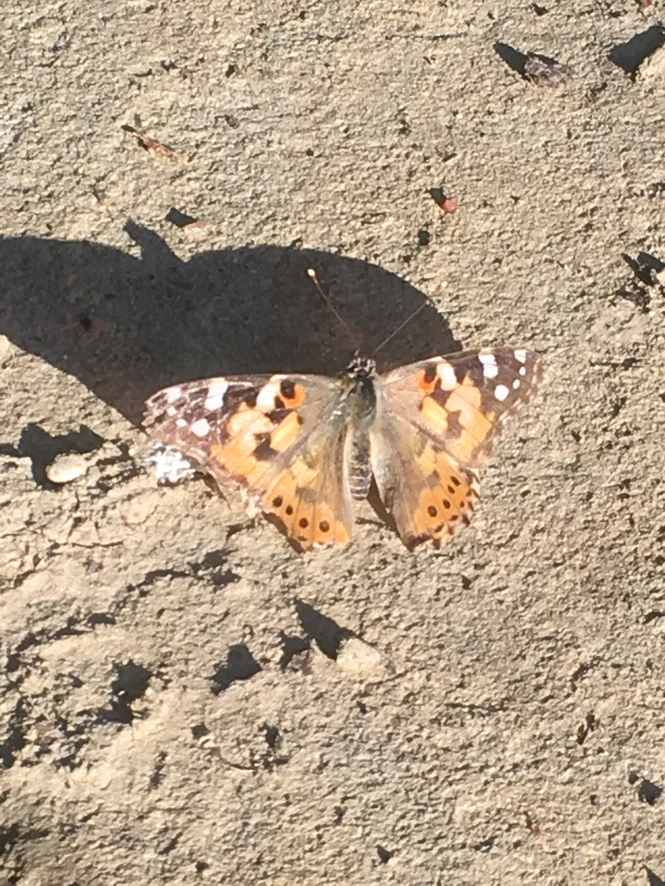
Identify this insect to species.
Vanessa cardui
